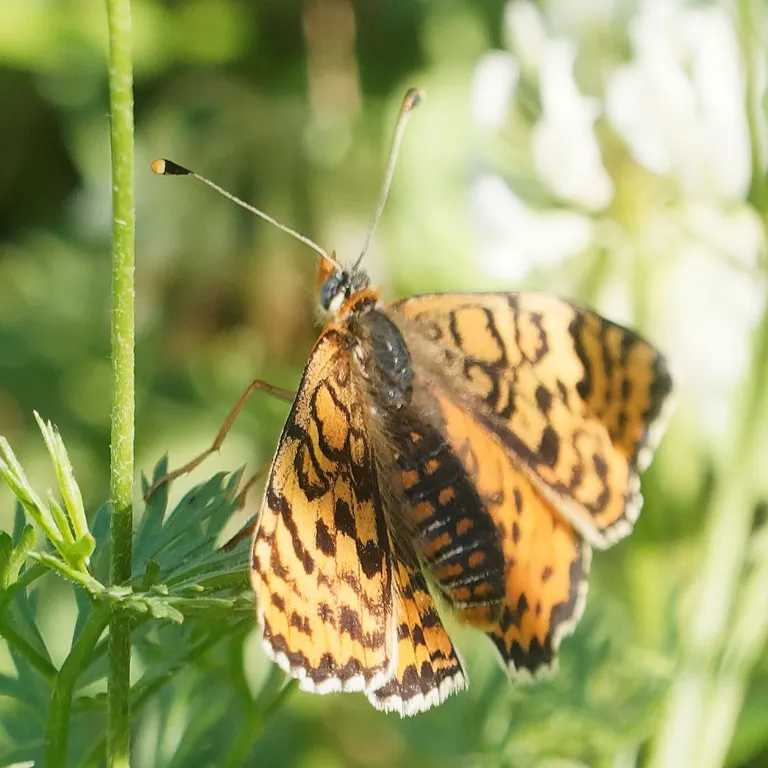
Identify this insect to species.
Melitaea didyma
